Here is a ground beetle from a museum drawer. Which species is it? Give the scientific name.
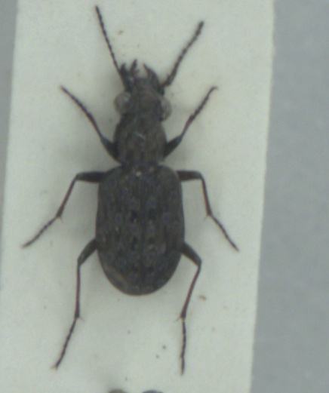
Elaphrus cupreus
